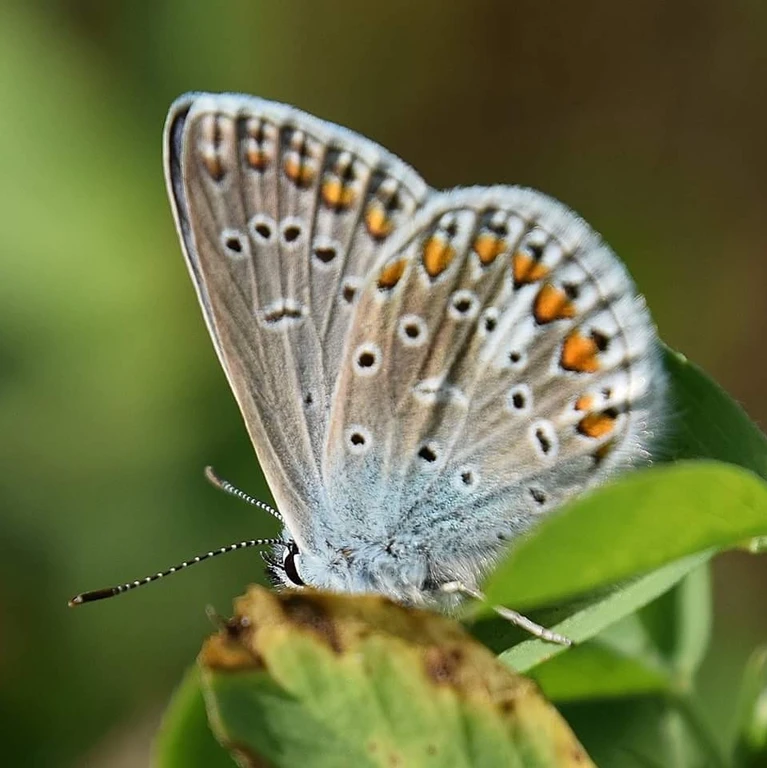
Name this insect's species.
Polyommatus icarus
